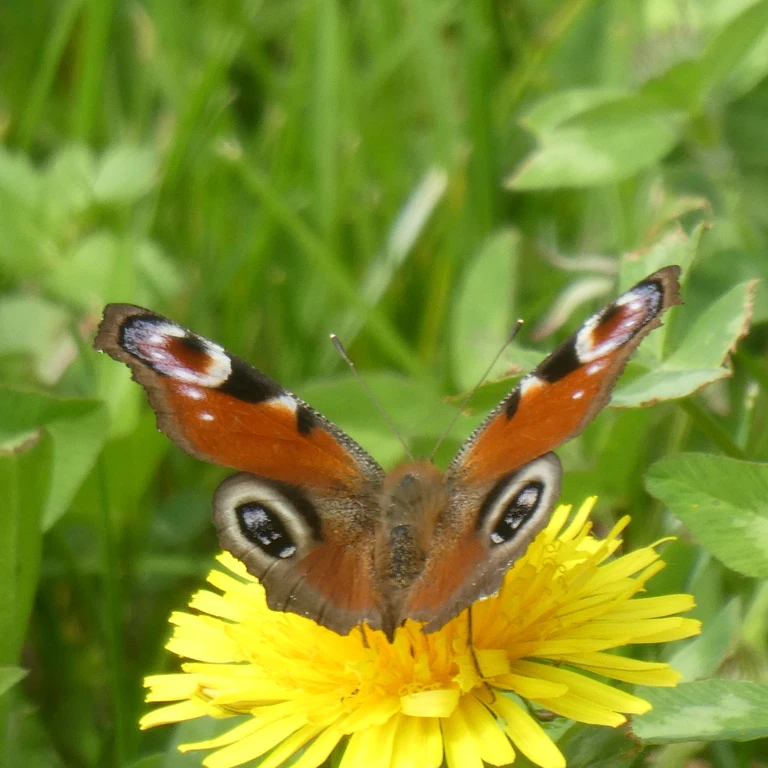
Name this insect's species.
Aglais io
